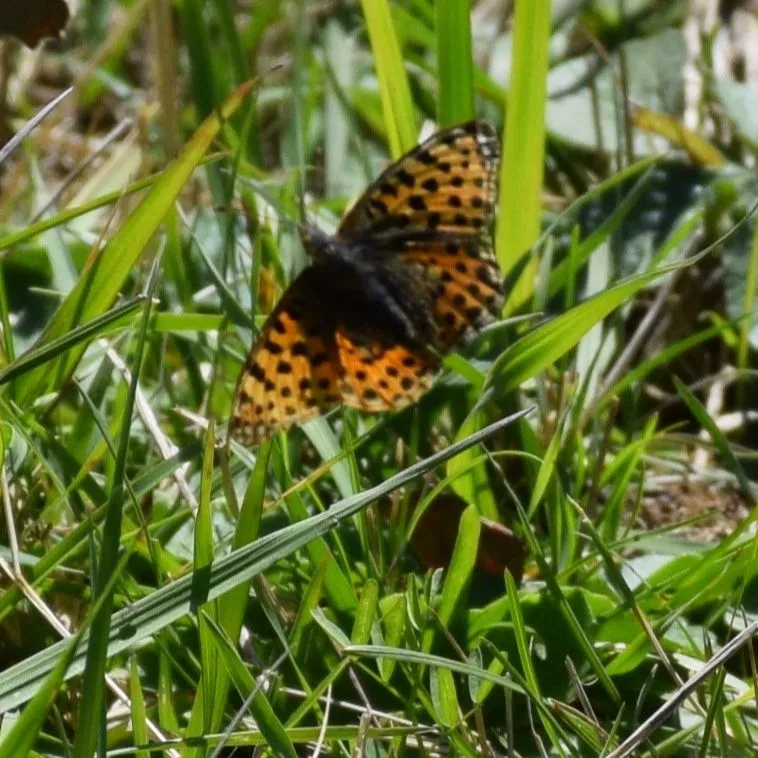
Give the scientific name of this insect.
Issoria lathonia
